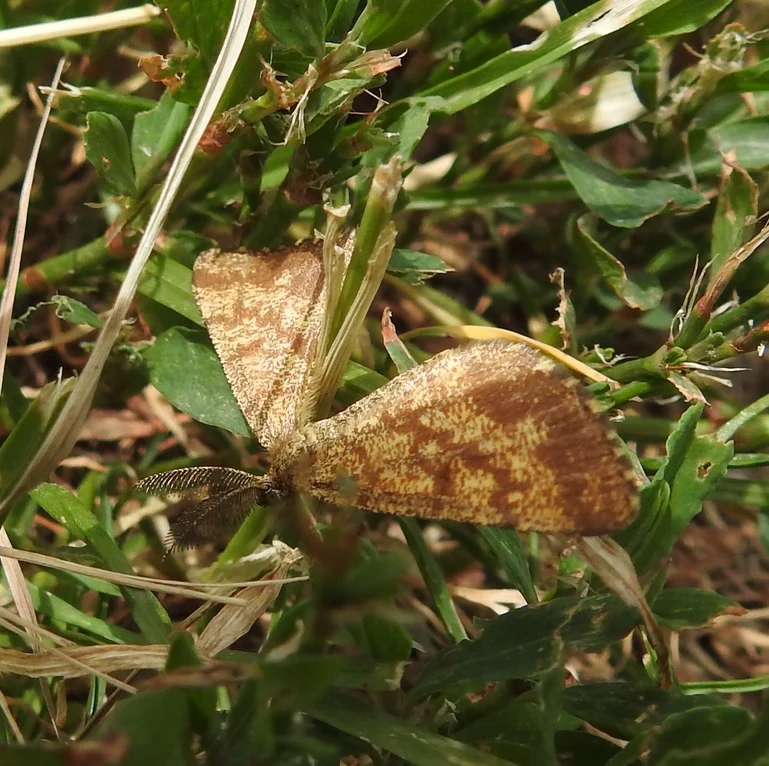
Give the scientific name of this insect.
Ematurga atomaria
